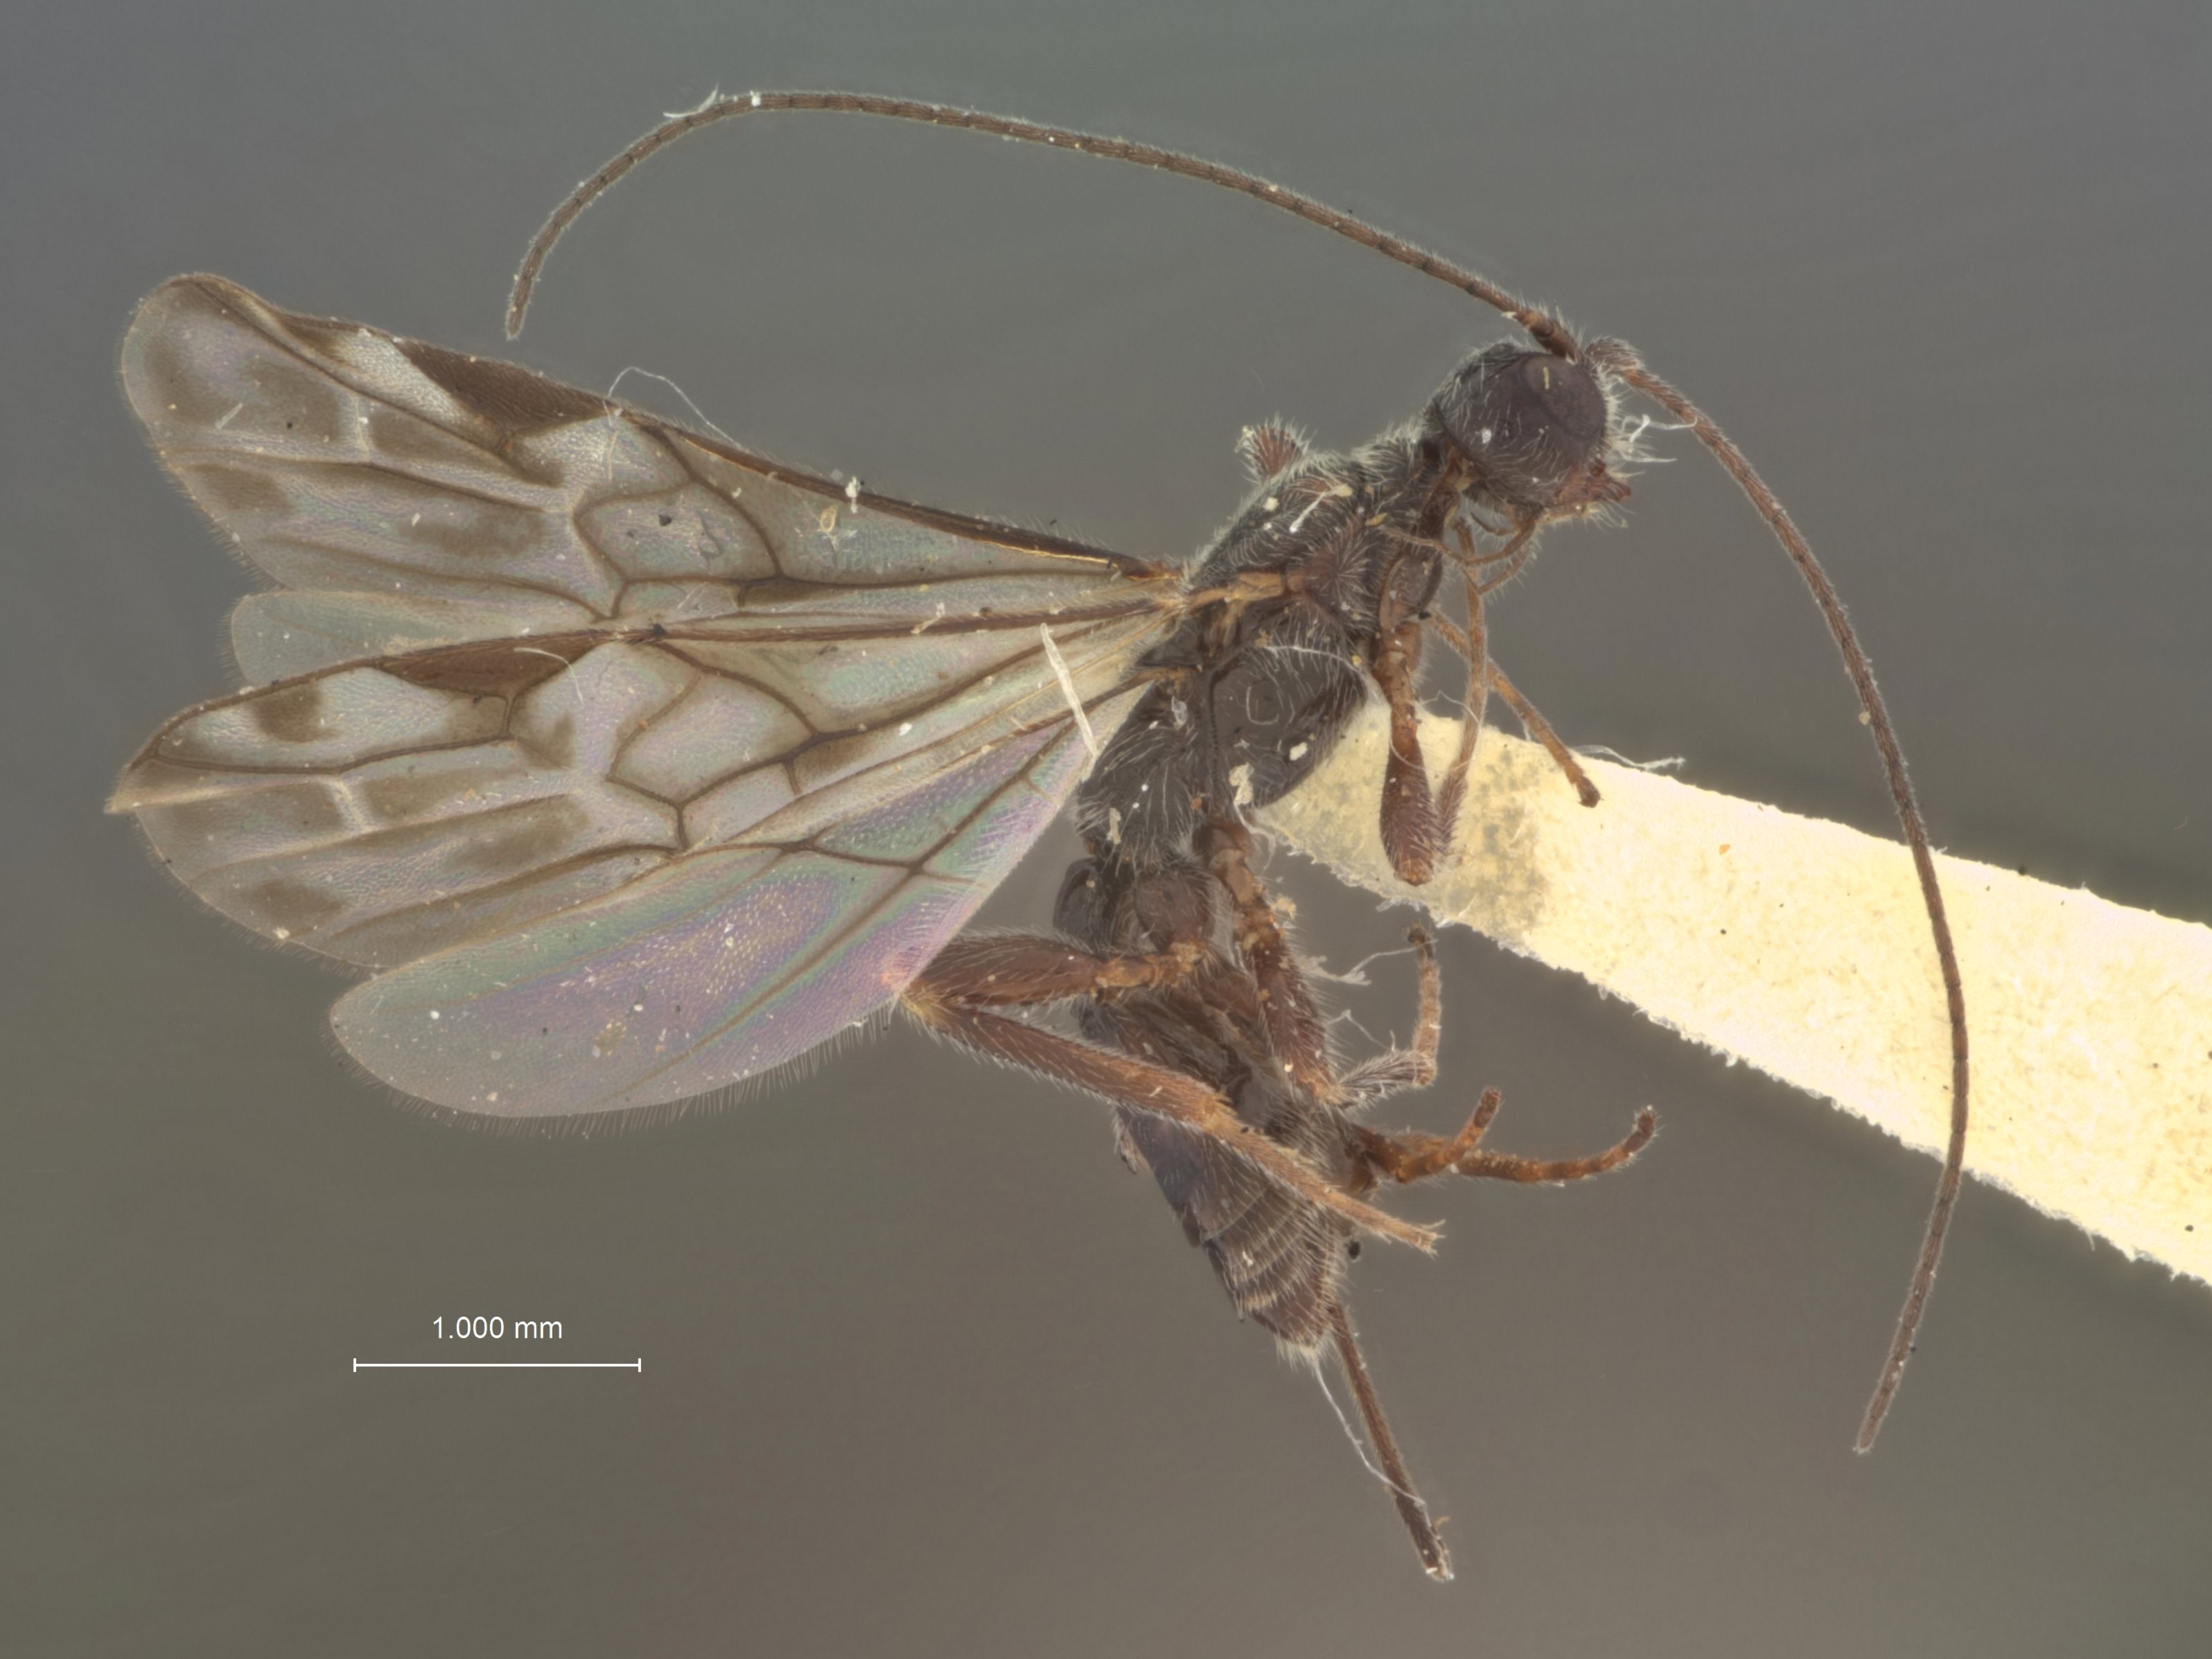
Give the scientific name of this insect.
Doryctes maculipennis
